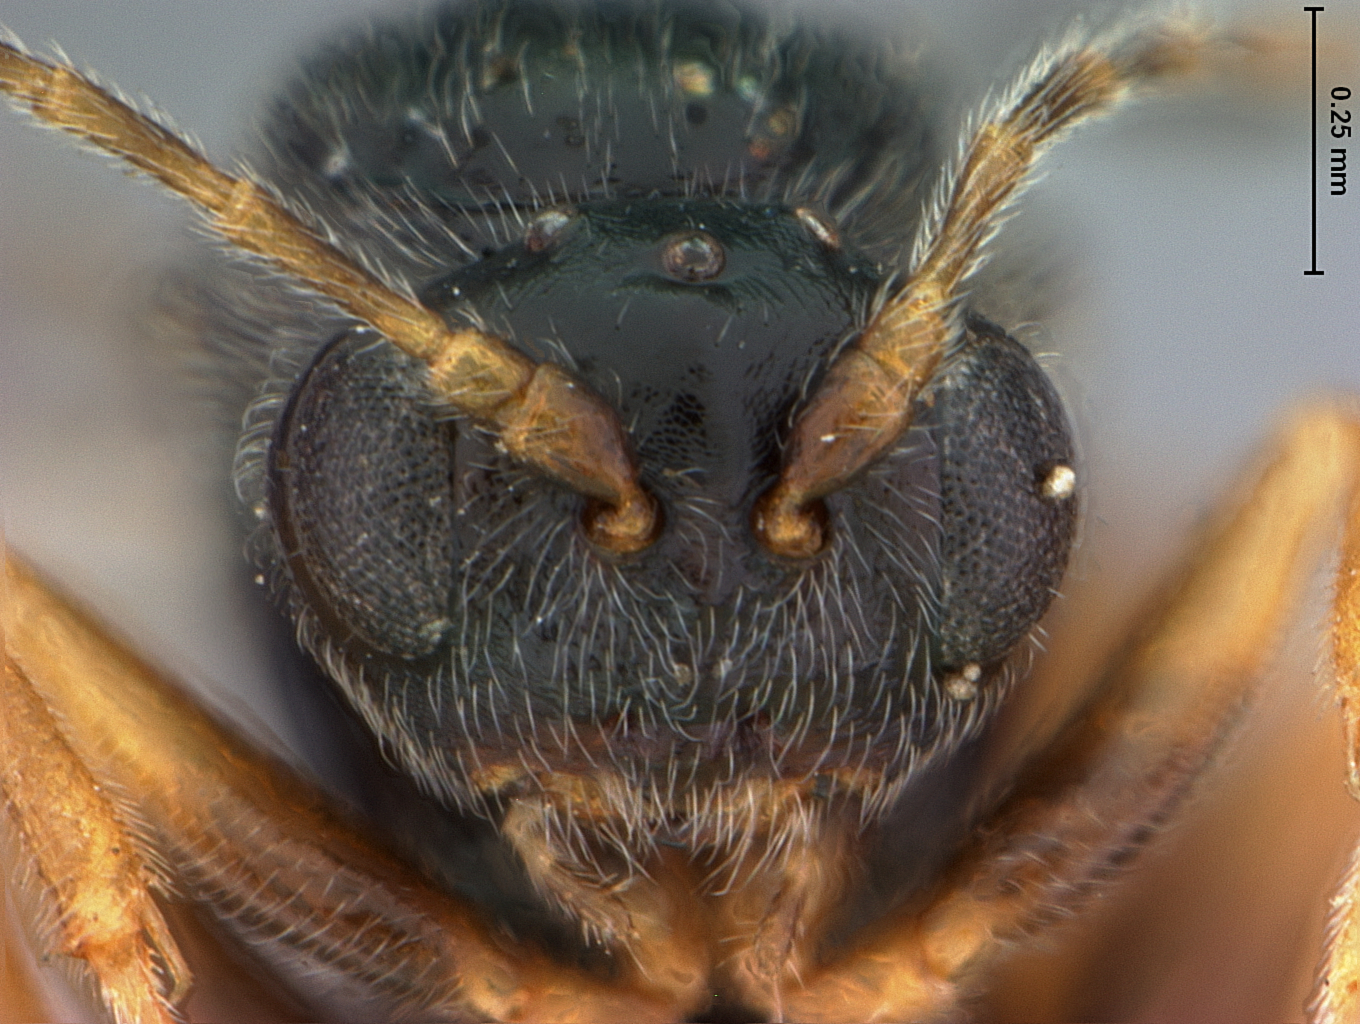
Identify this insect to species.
Diplolepis capillata
